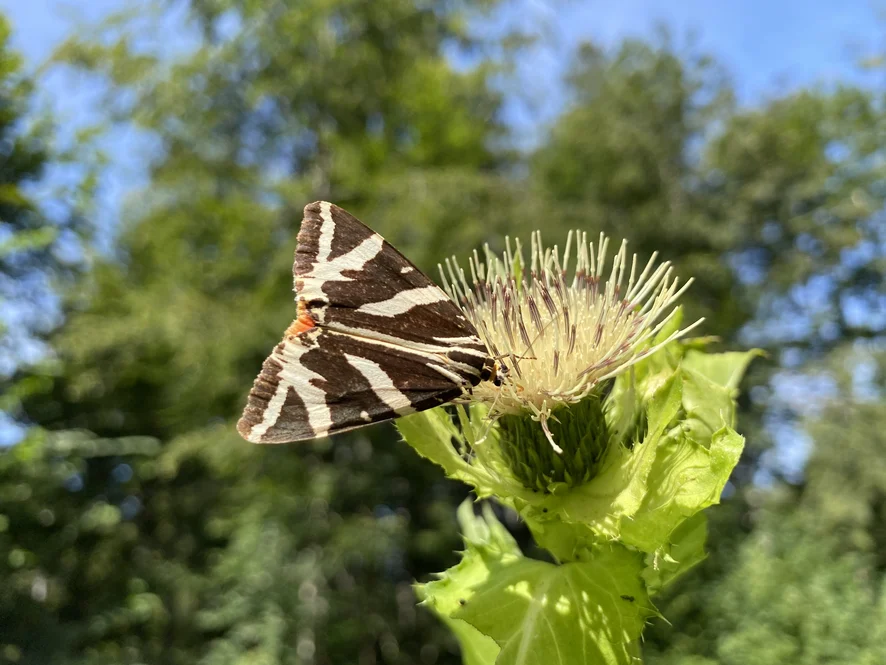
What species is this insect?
Euplagia quadripunctaria
